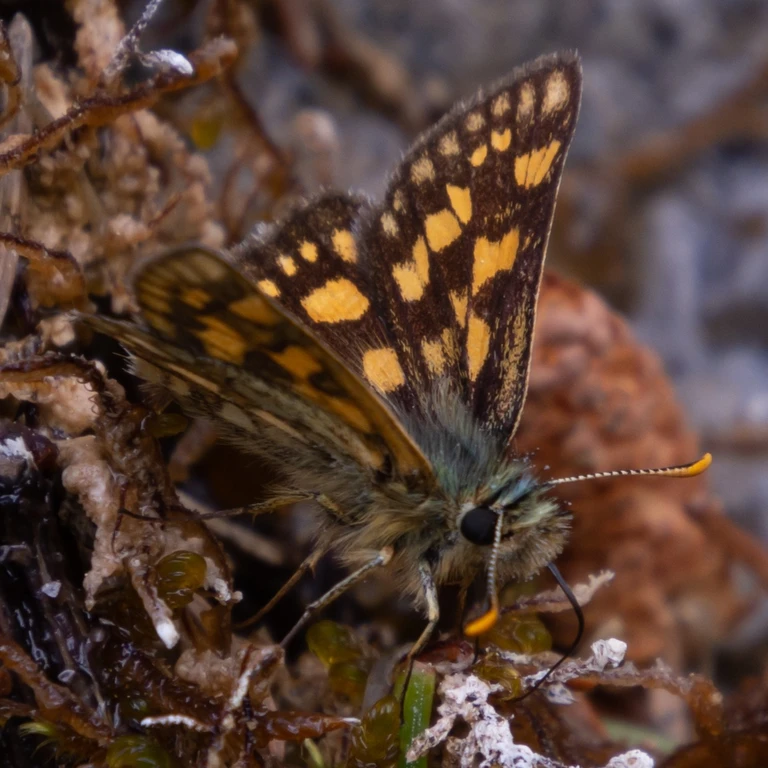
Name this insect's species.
Carterocephalus palaemon
